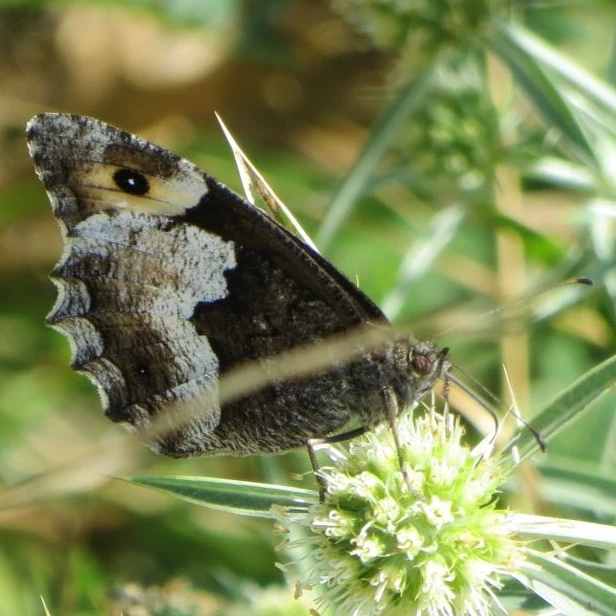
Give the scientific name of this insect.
Hipparchia alcyone
